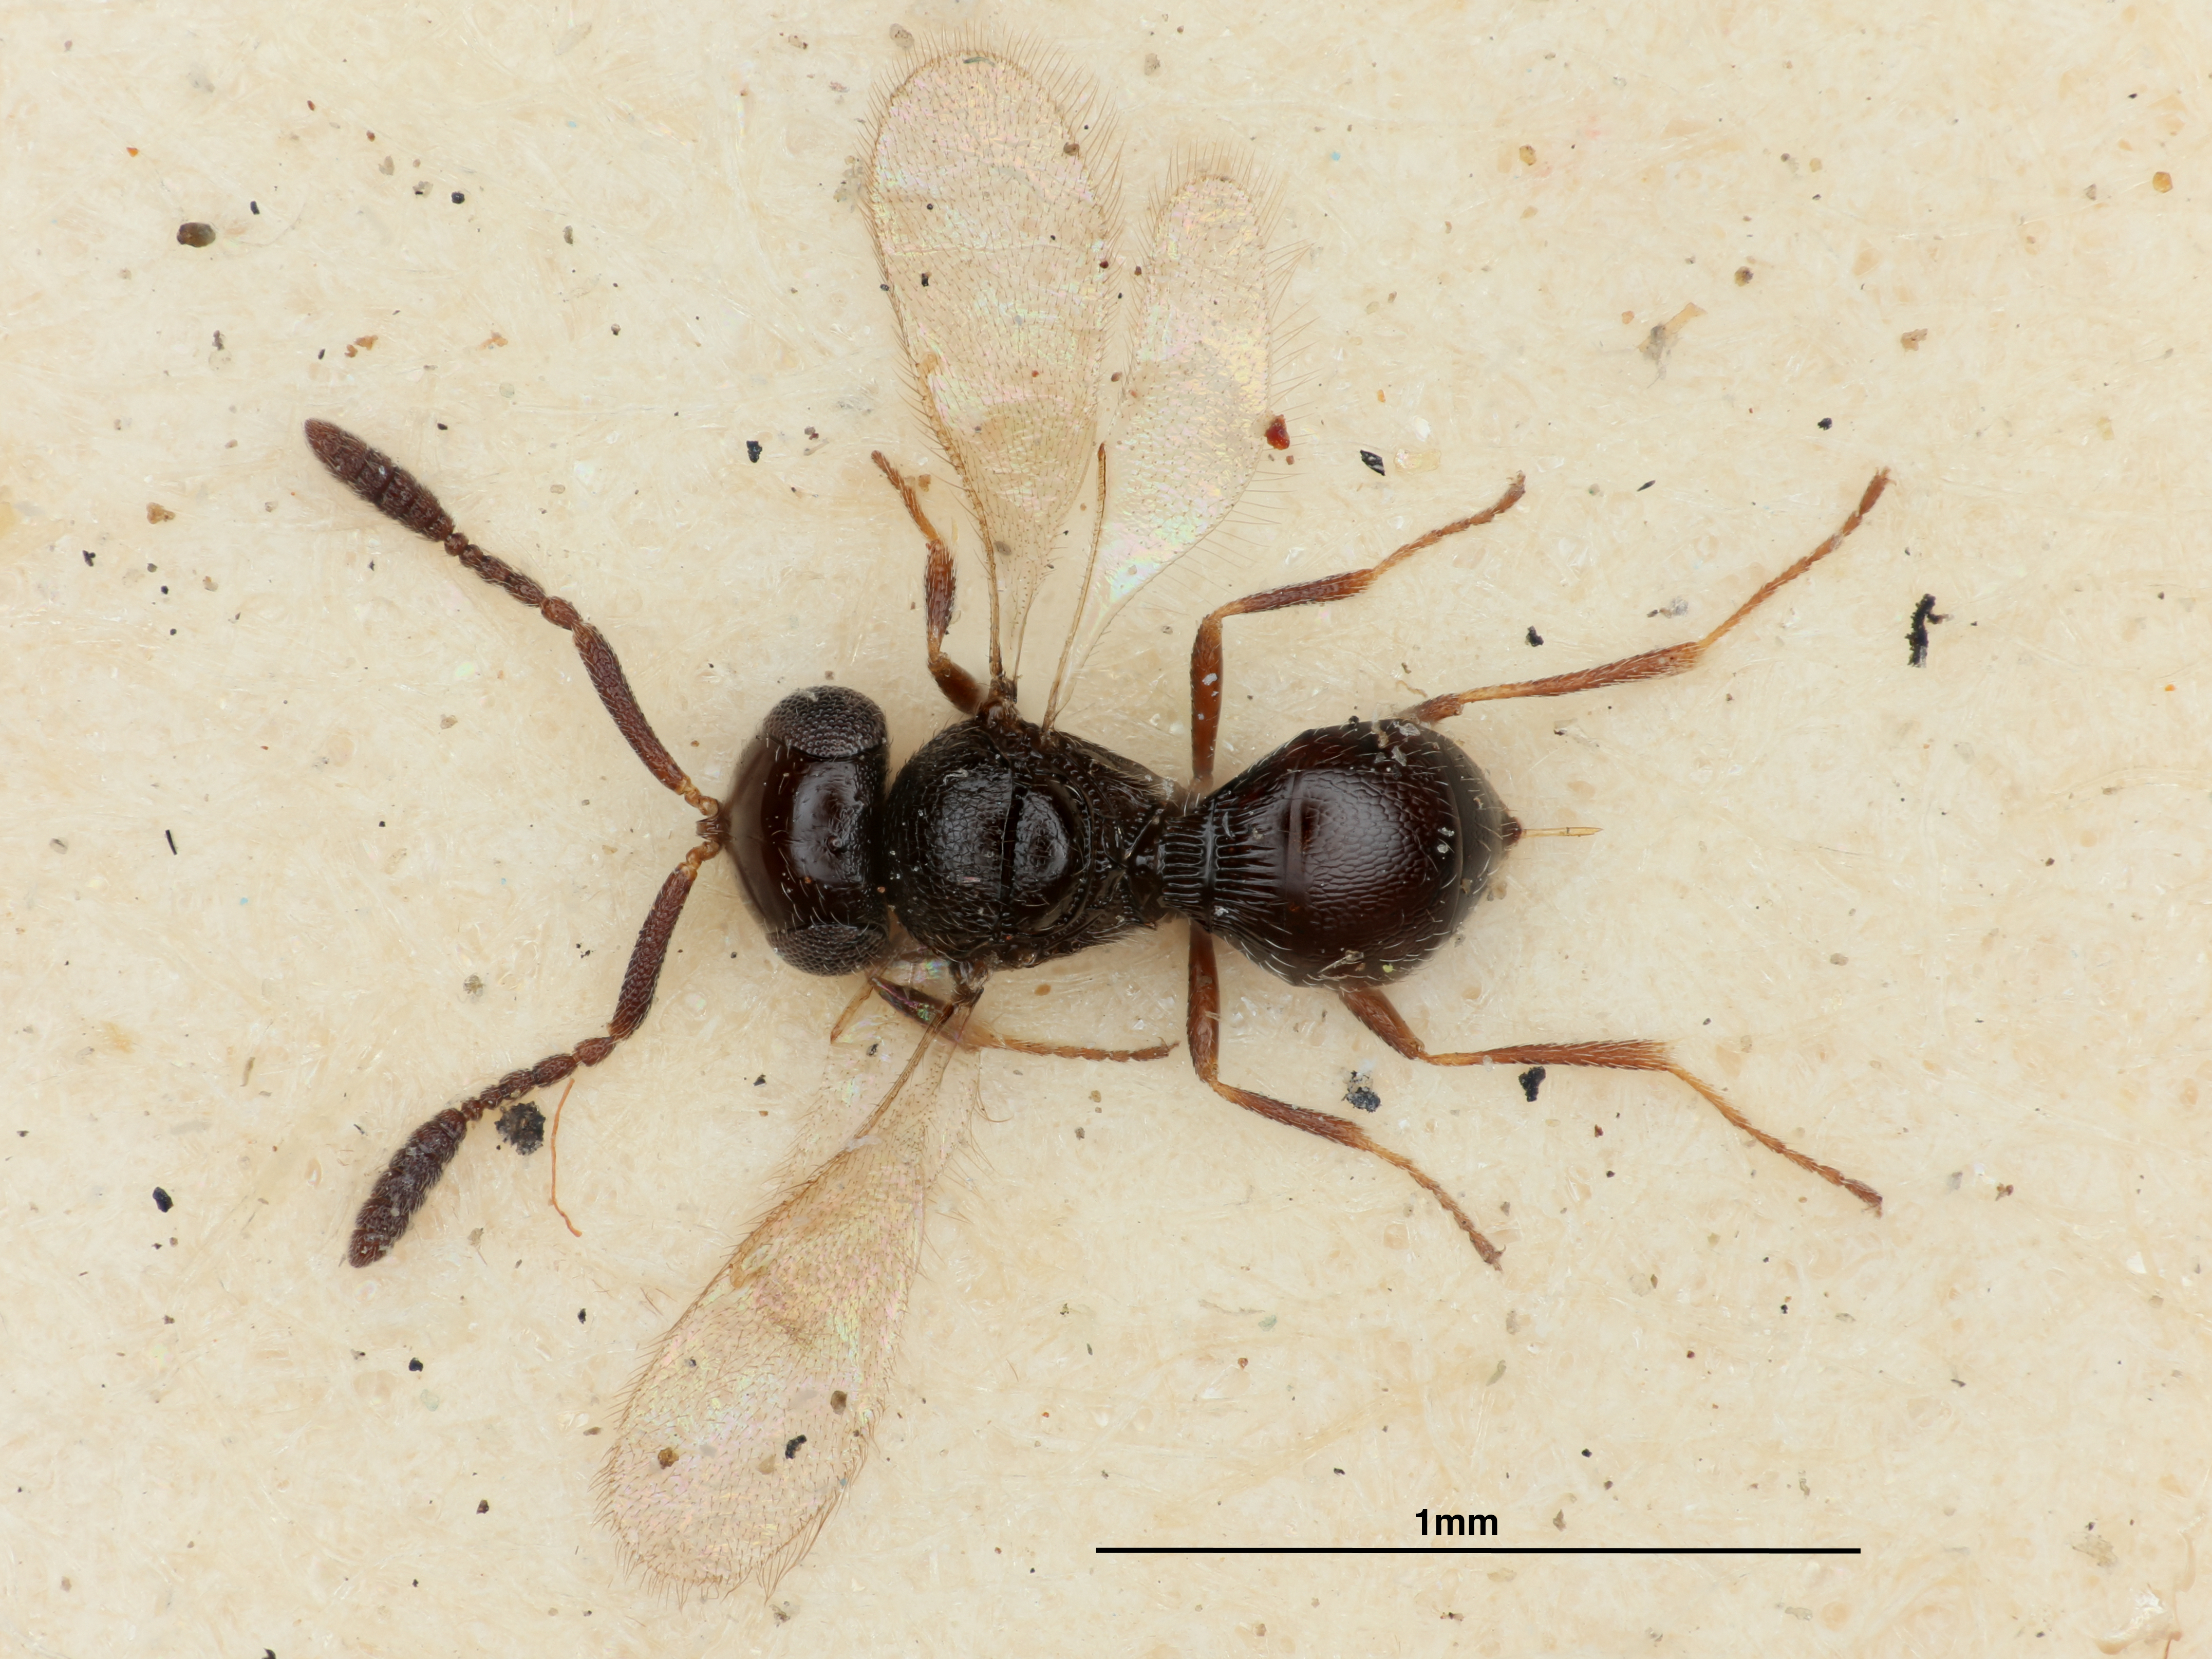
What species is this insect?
Trimorus lepidus
